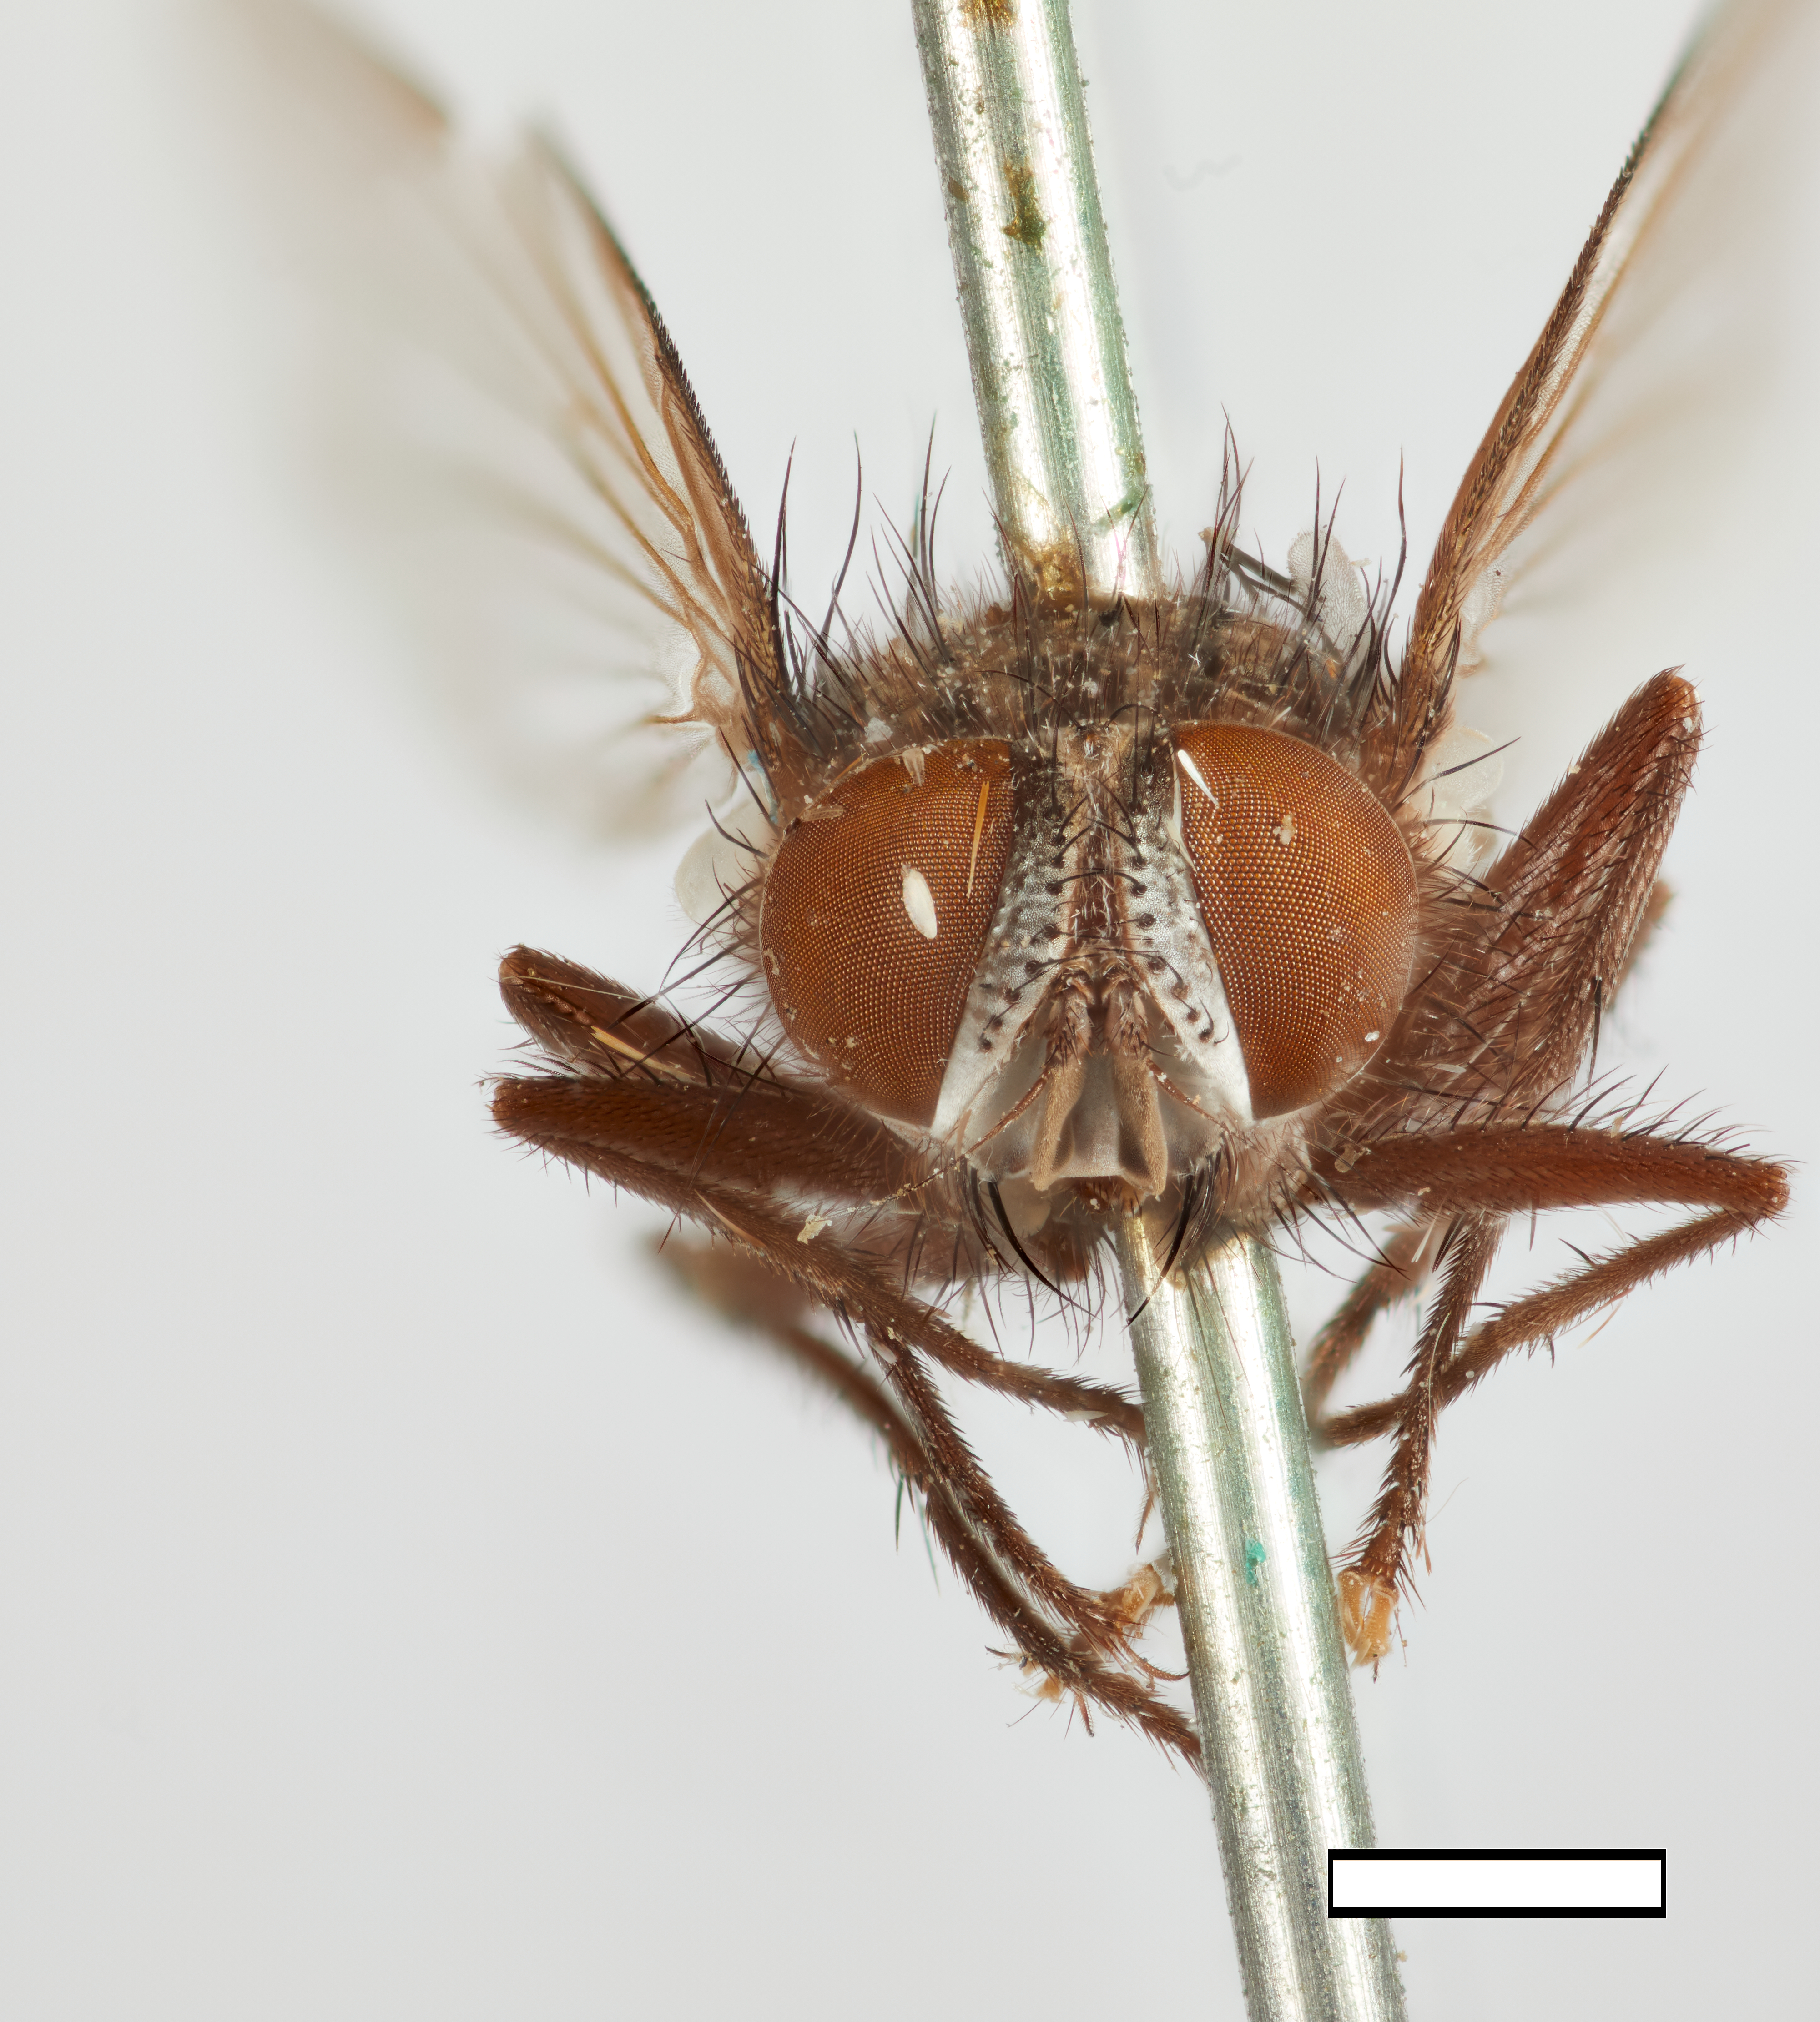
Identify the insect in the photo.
Sturmia austrina
